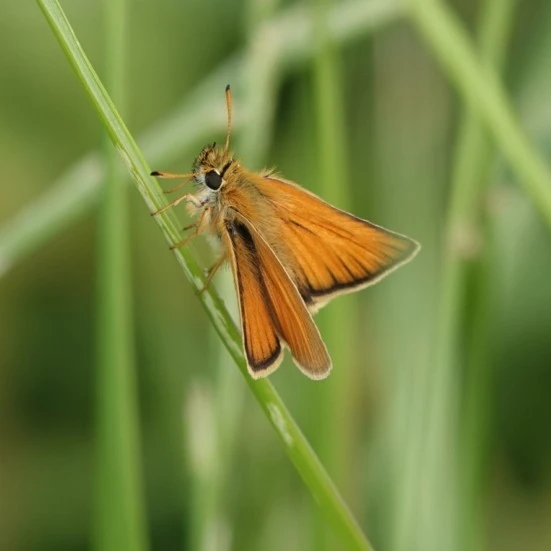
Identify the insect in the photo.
Thymelicus lineola
